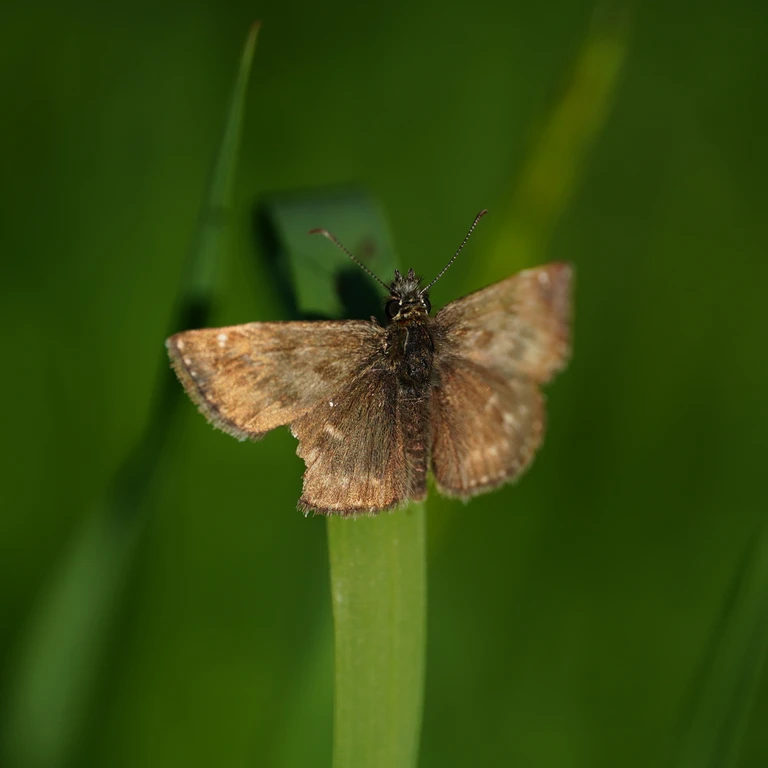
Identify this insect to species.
Erynnis tages
